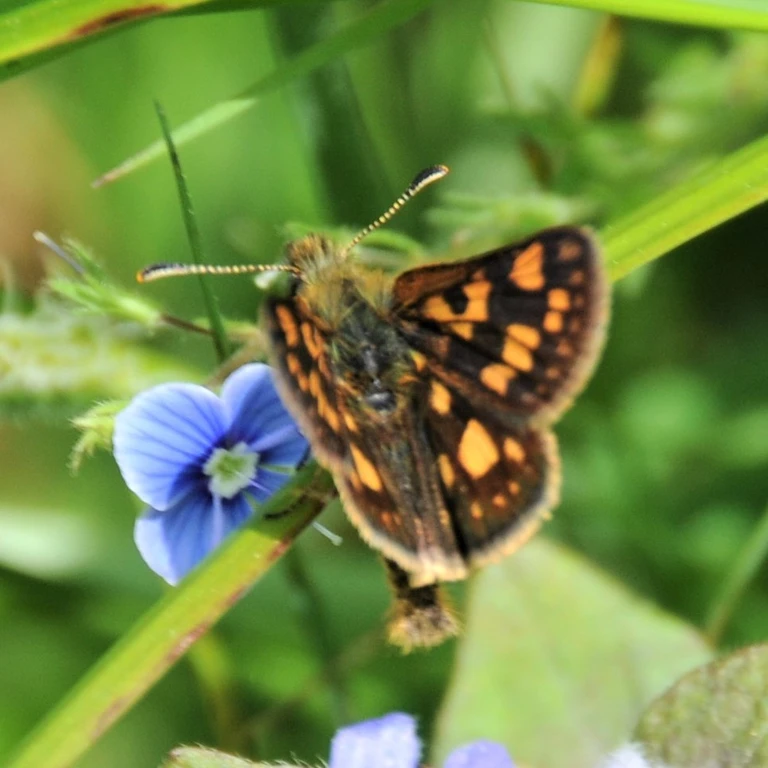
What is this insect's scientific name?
Carterocephalus palaemon
